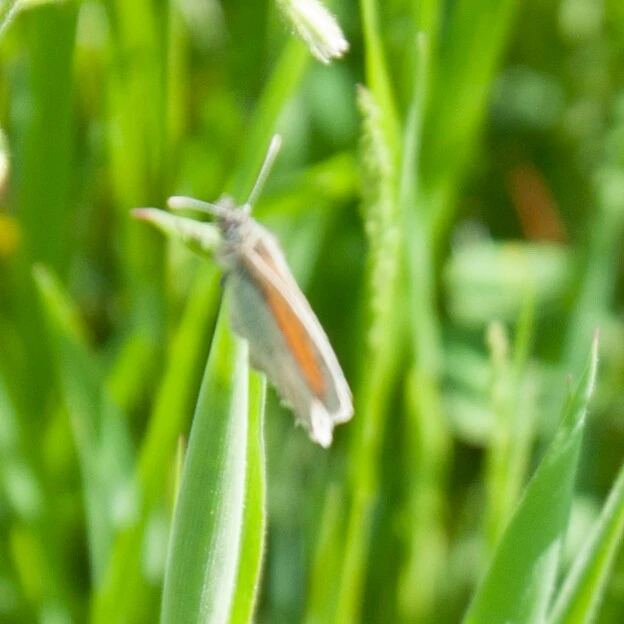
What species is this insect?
Coenonympha pamphilus
